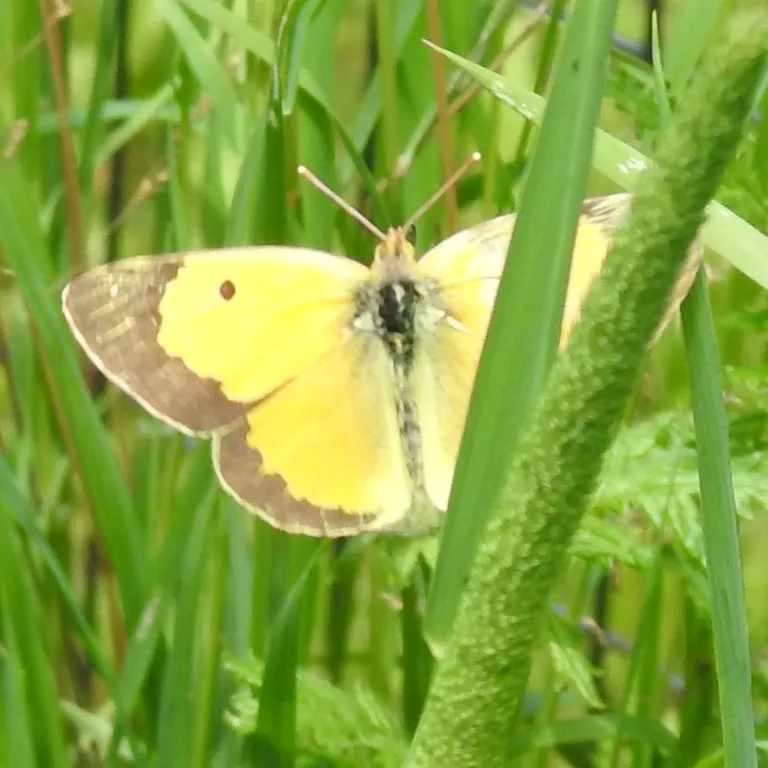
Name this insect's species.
Colias croceus
